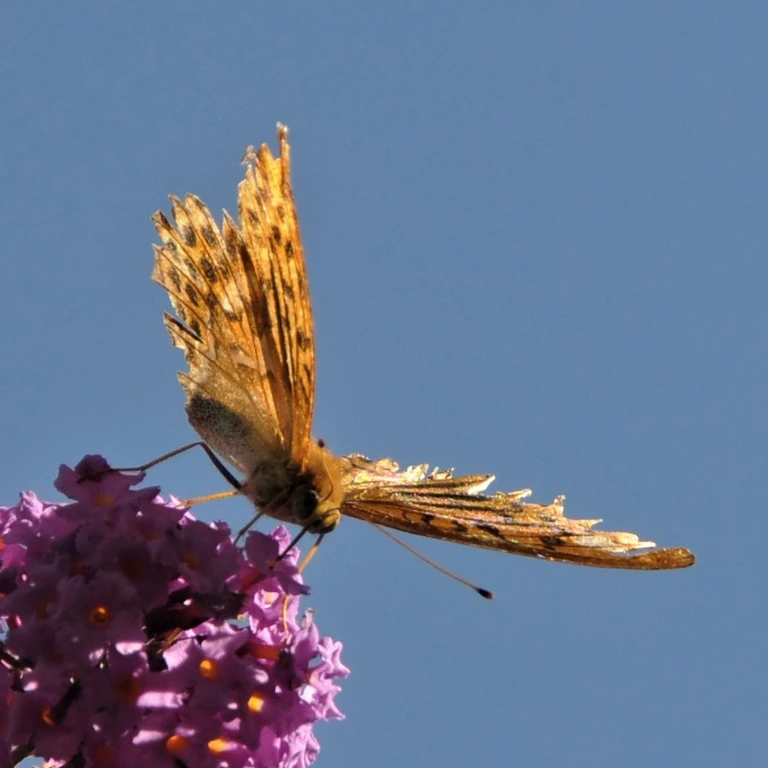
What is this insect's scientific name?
Argynnis paphia
